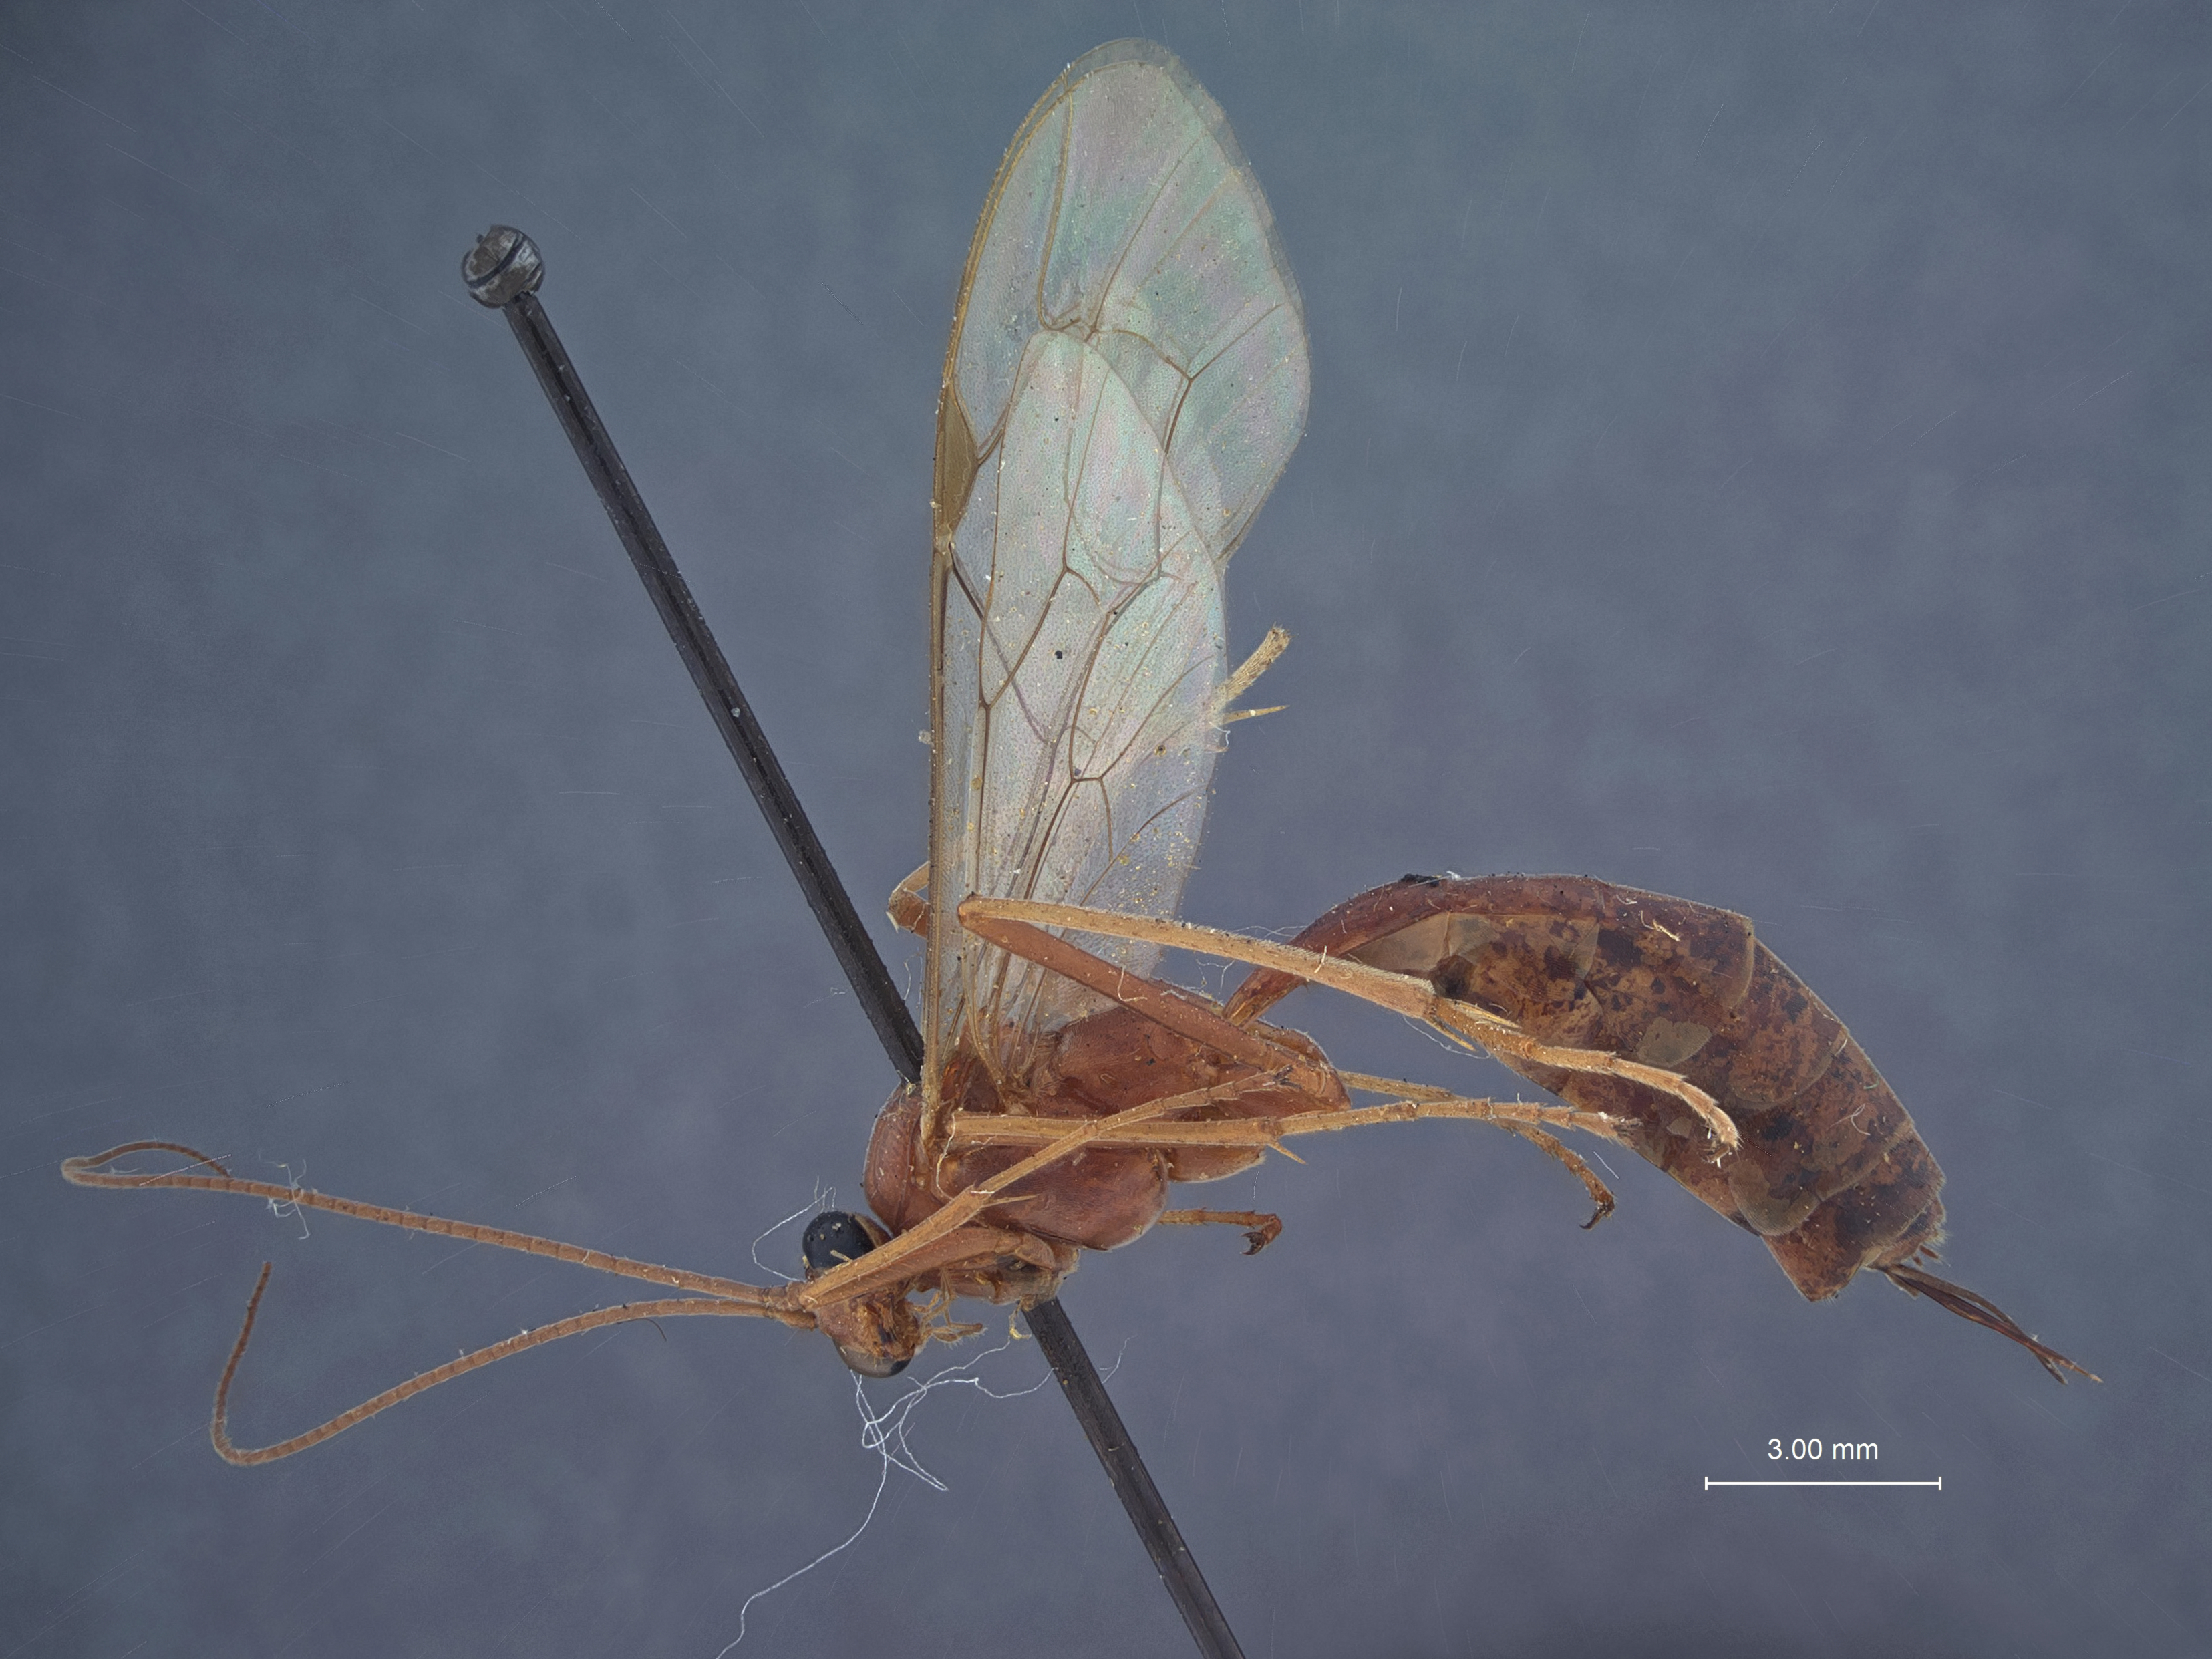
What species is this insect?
Paniscus ocellatus
